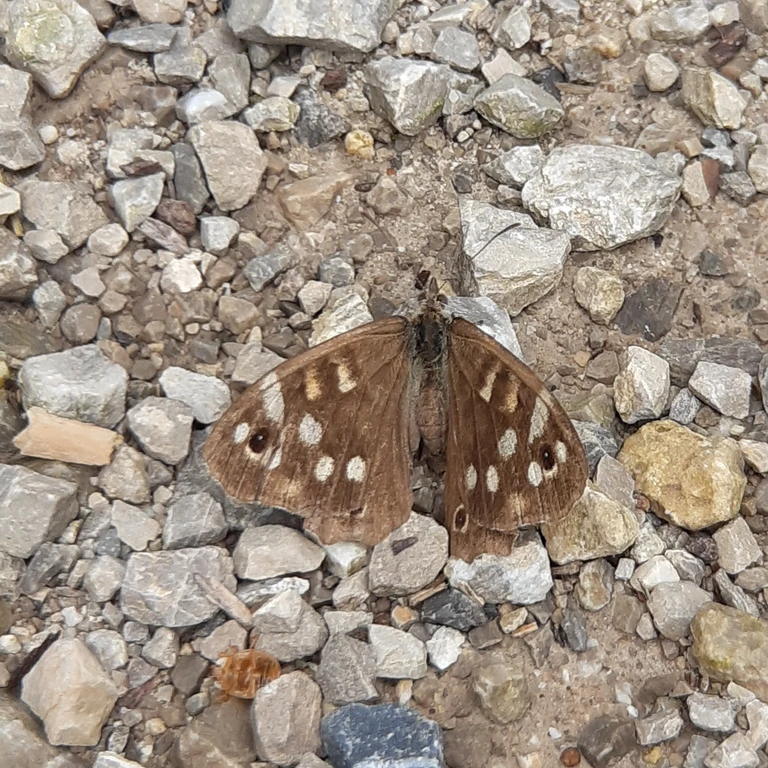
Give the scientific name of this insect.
Pararge aegeria
